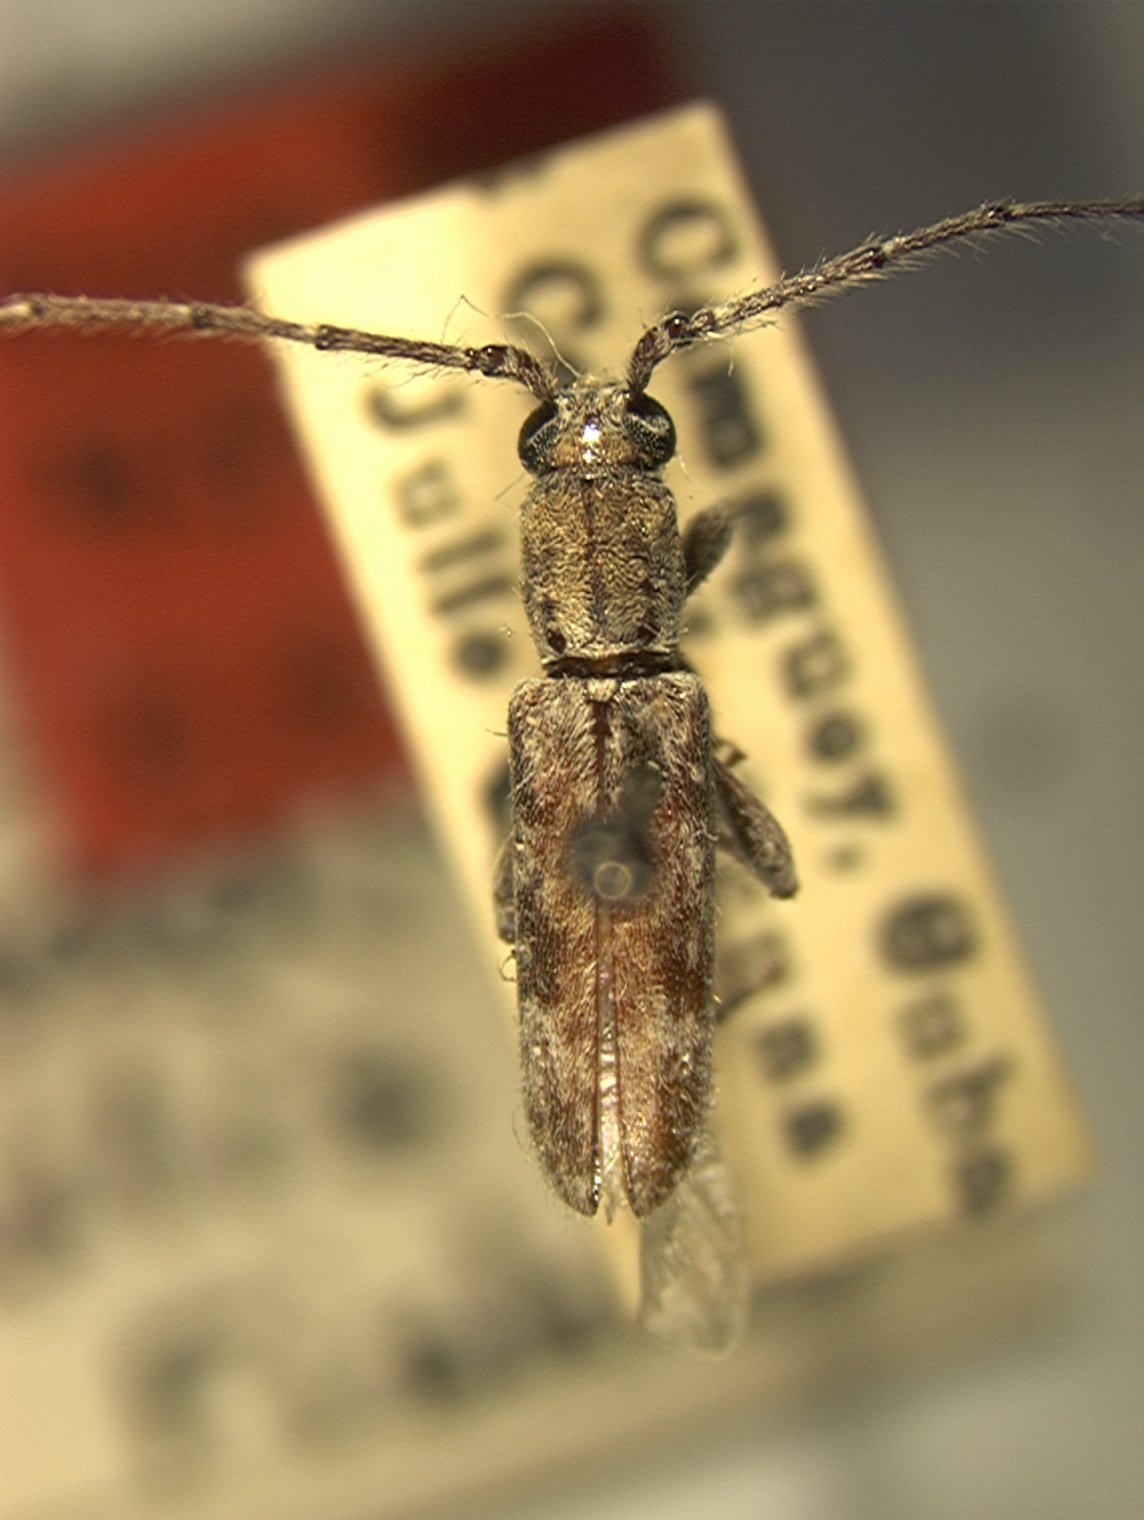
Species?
Xeranoplium gracilis (also Elaphidion gracilis)
